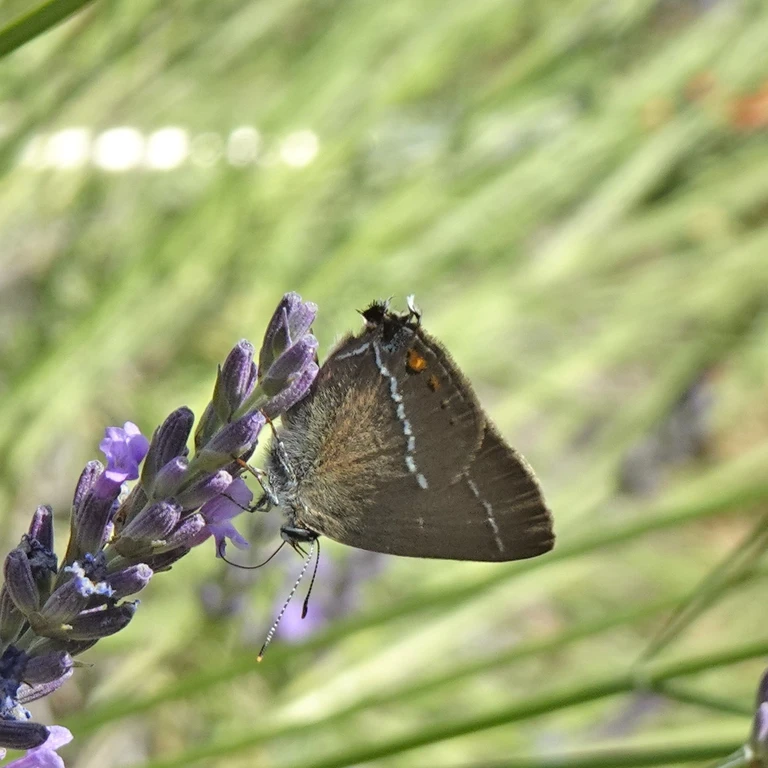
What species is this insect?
Satyrium spini (also Tuttiola spini)
